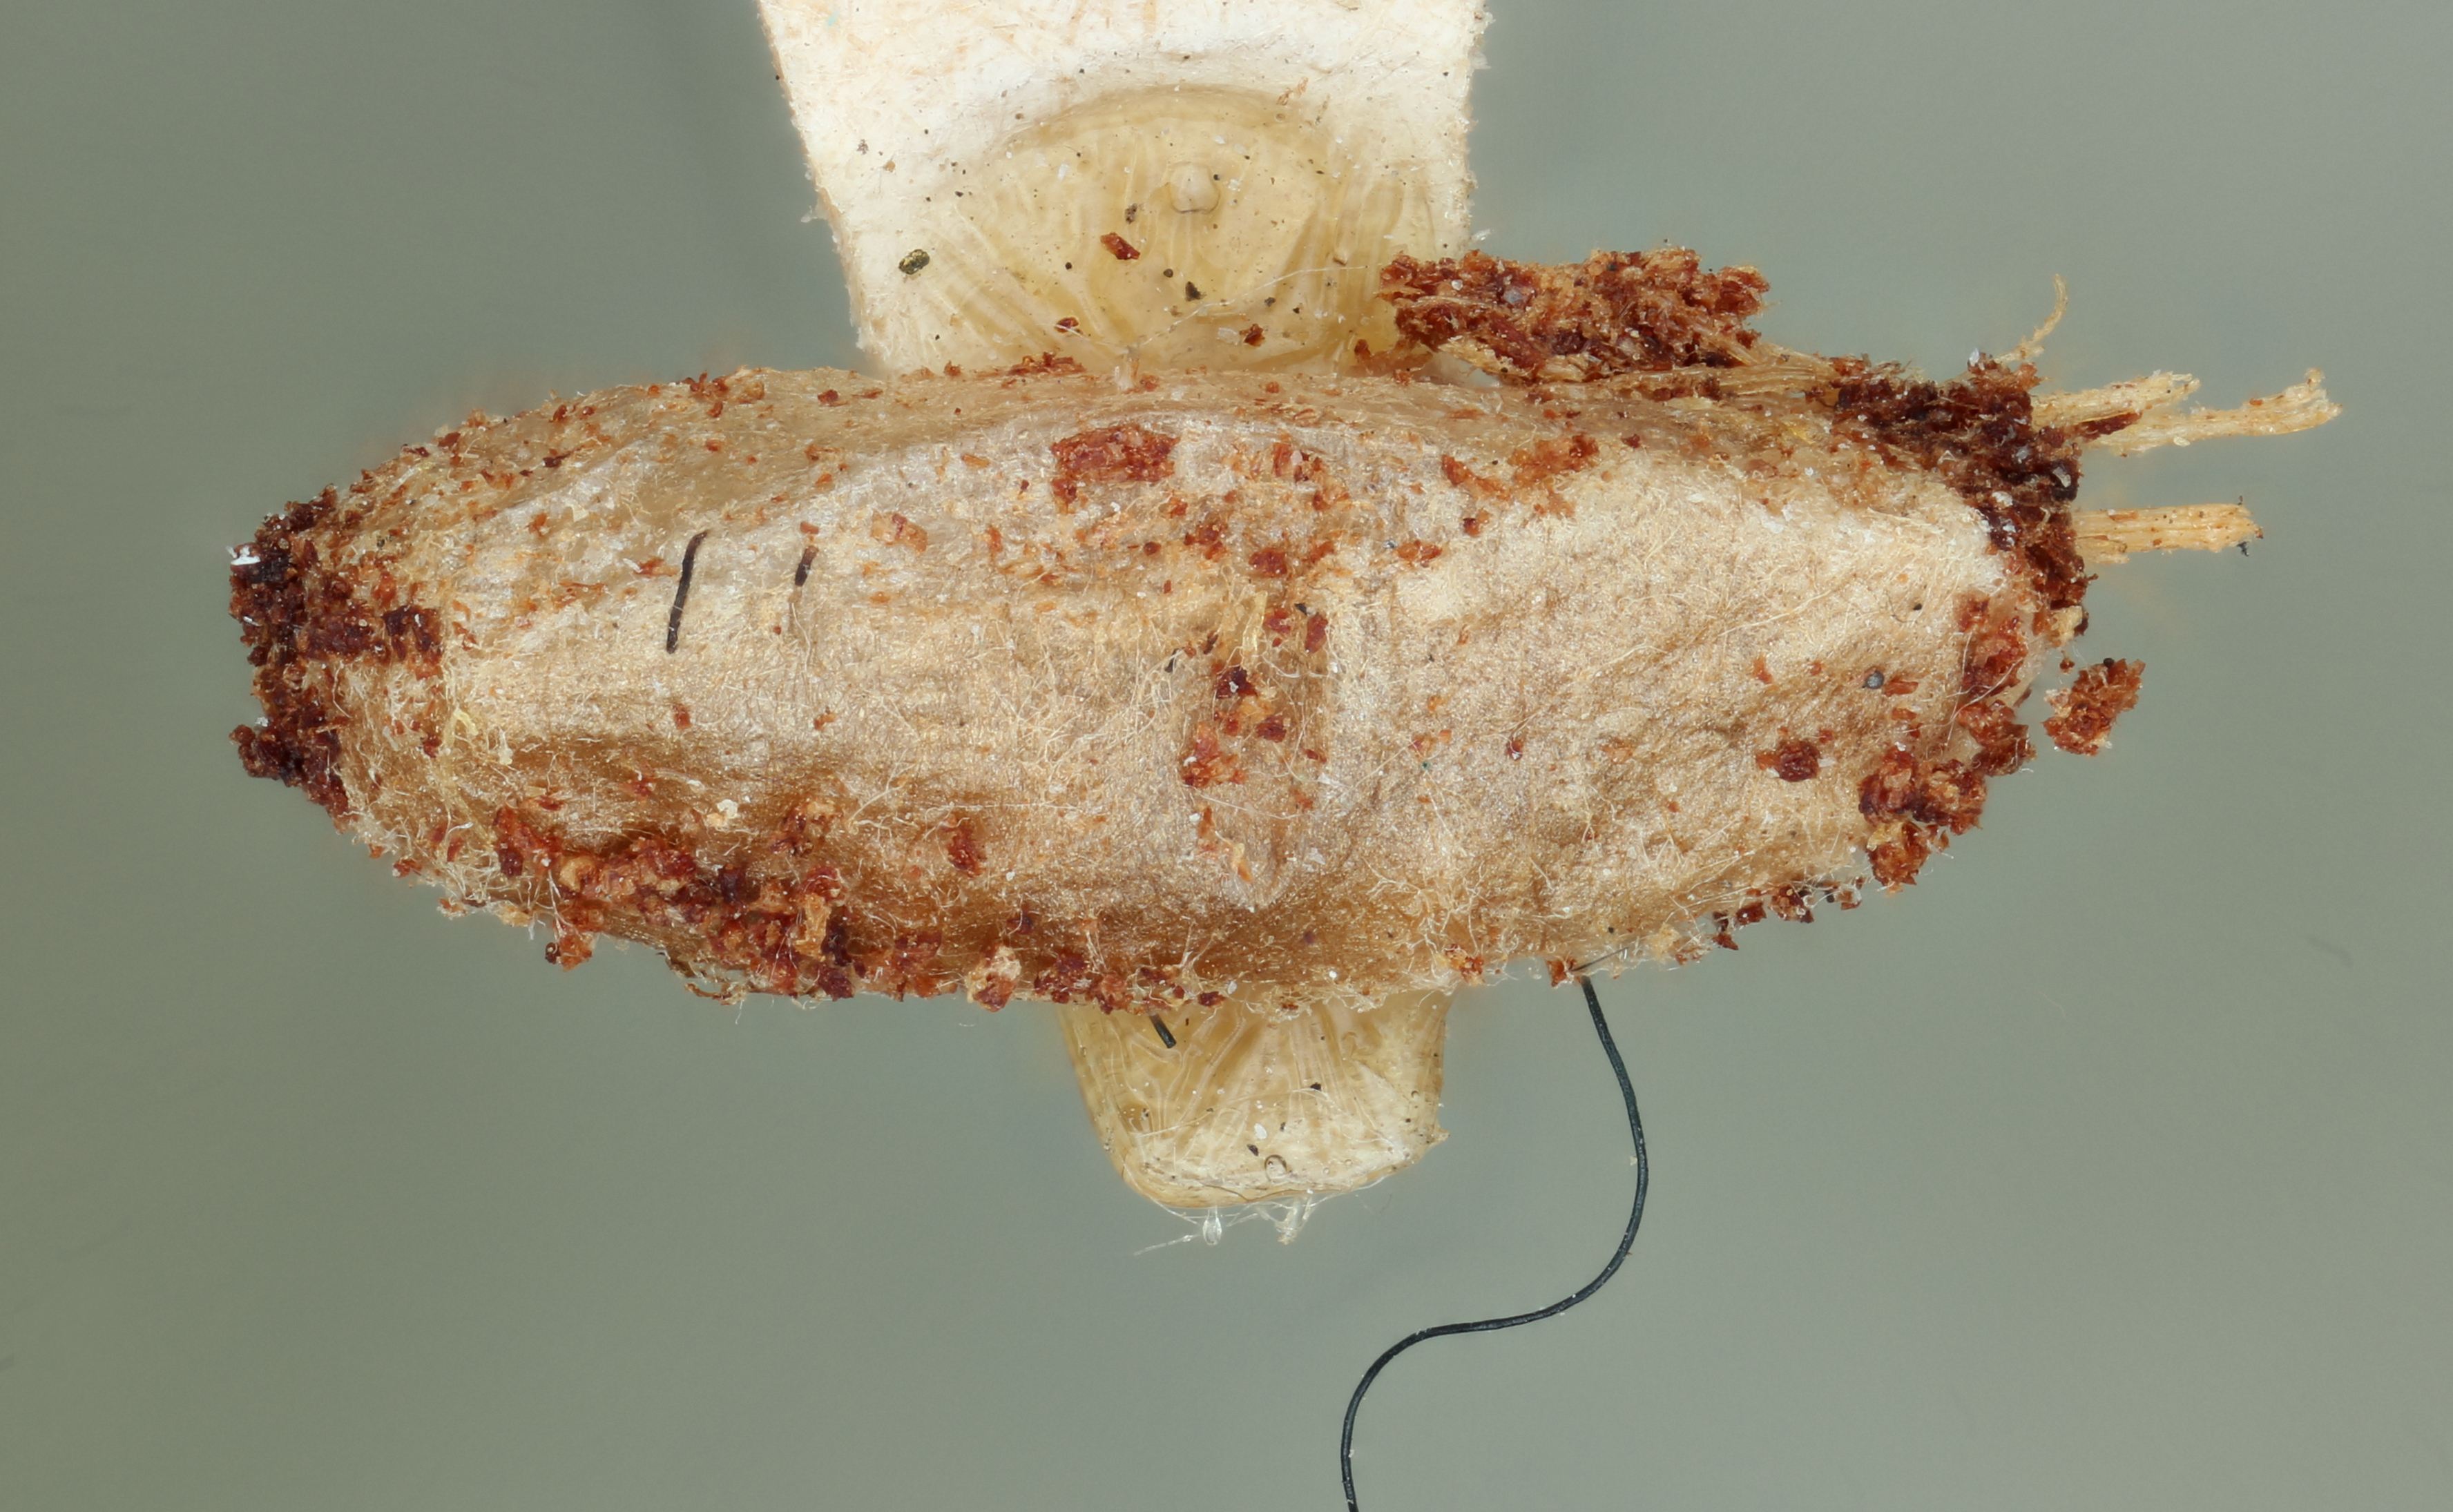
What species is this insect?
Spathius pallidus
